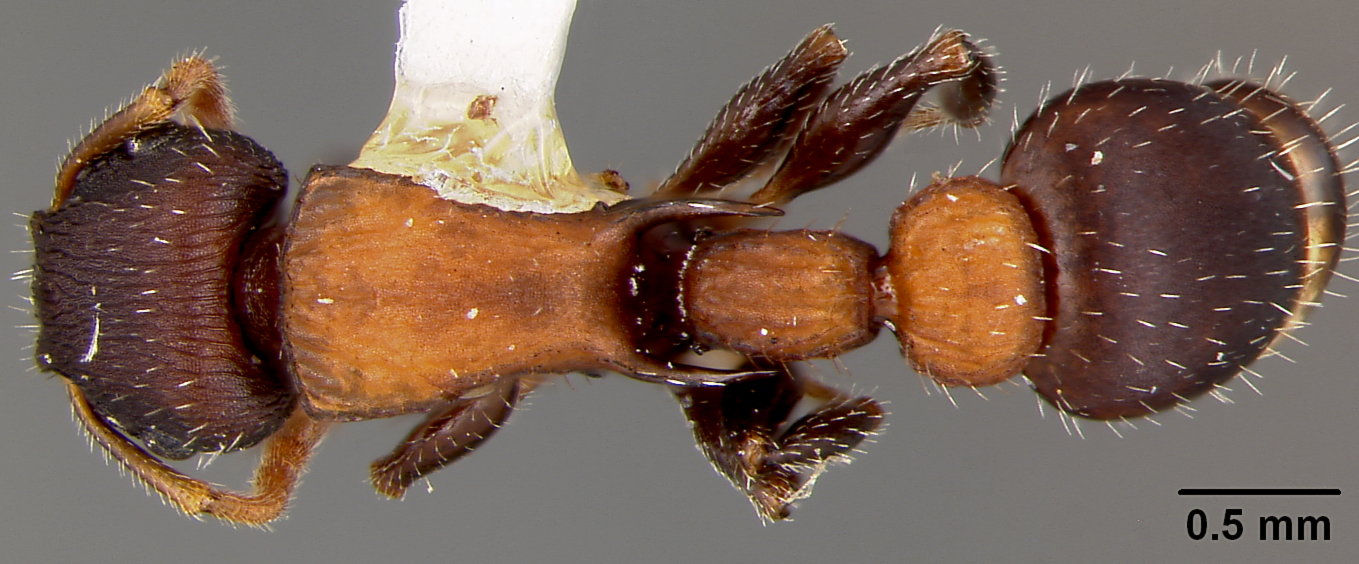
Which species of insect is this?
Romblonella palauensis
